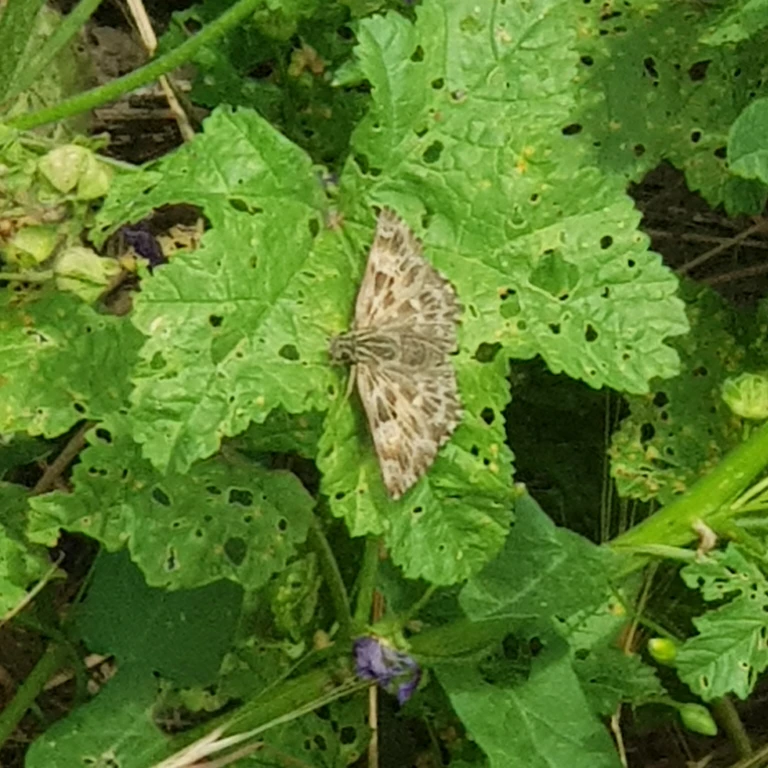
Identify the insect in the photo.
Carcharodus alceae
